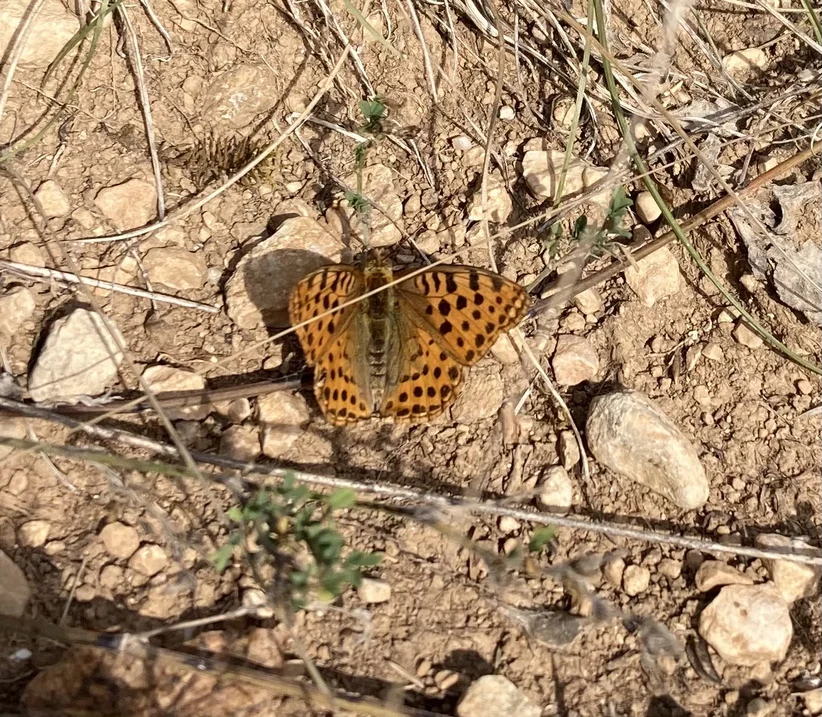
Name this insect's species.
Issoria lathonia
